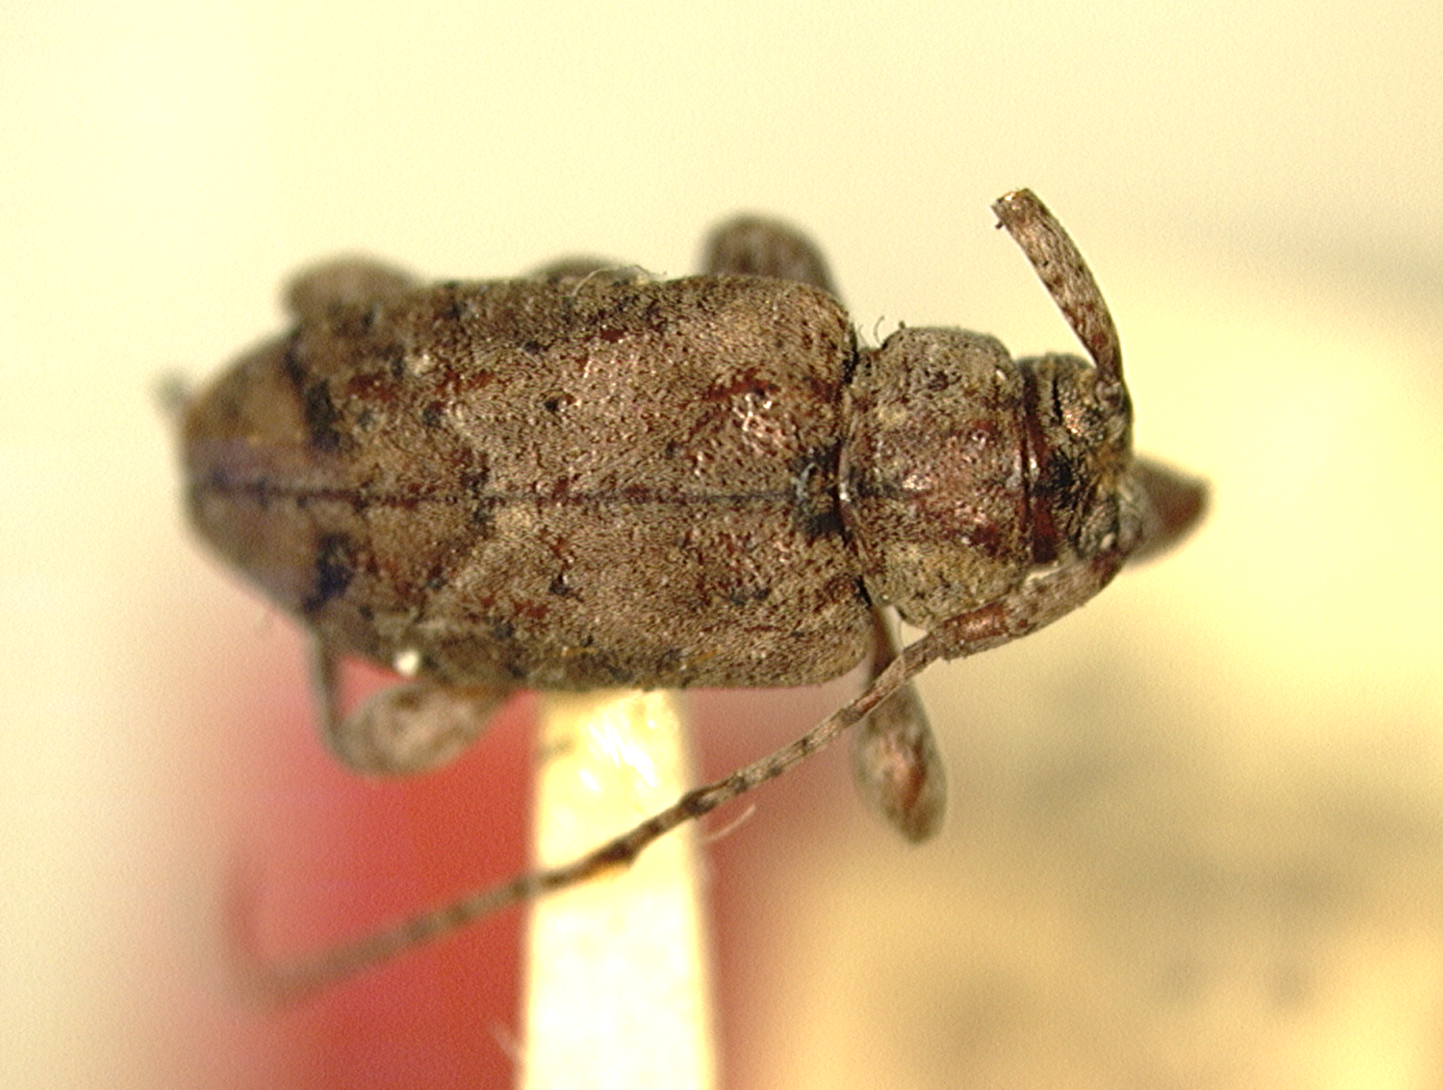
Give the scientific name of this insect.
Styloleptus biustus (also Leiopus minuens)
